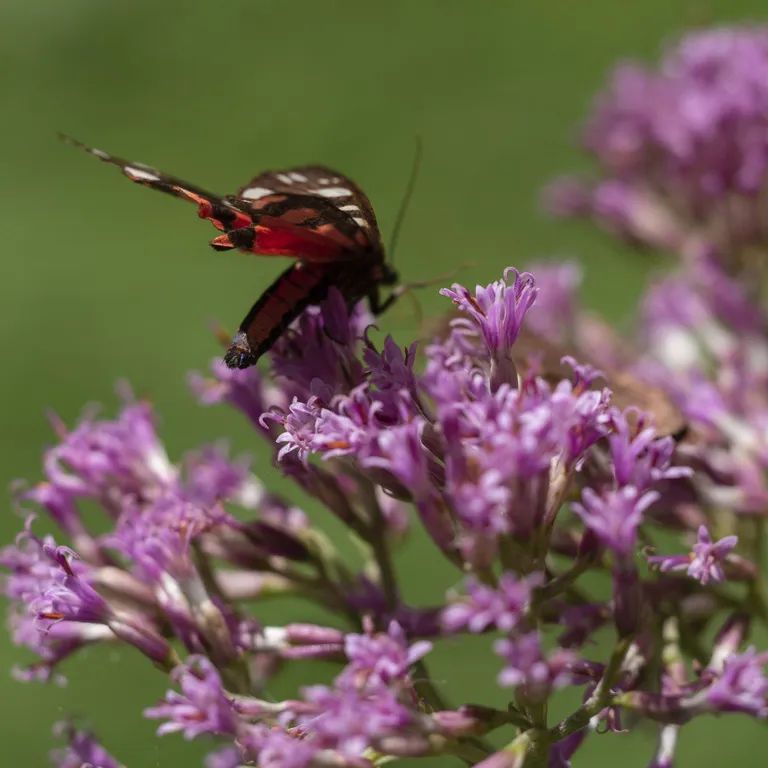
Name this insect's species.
Callimorpha dominula
